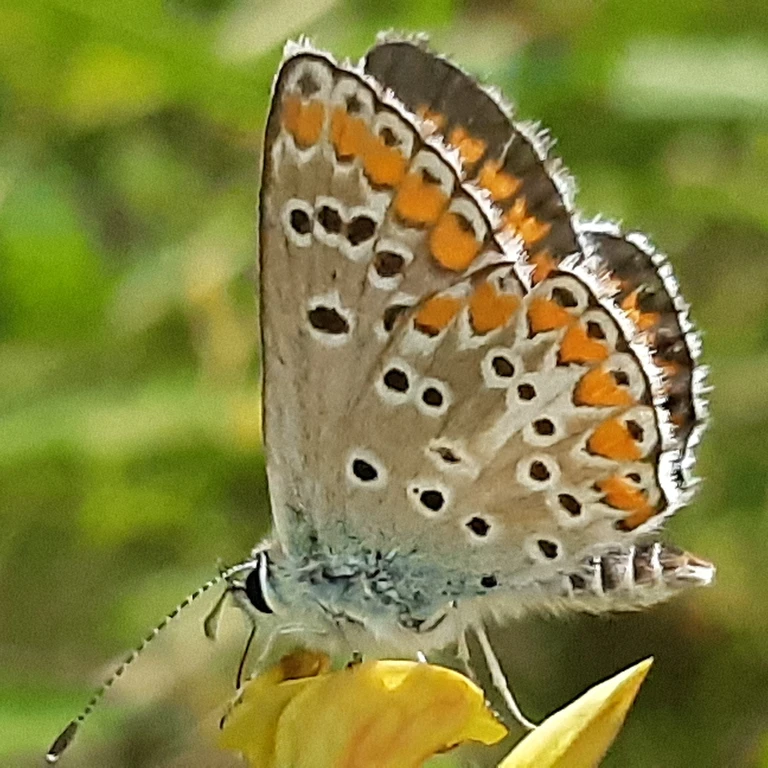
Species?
Aricia agestis/artaxerxes
